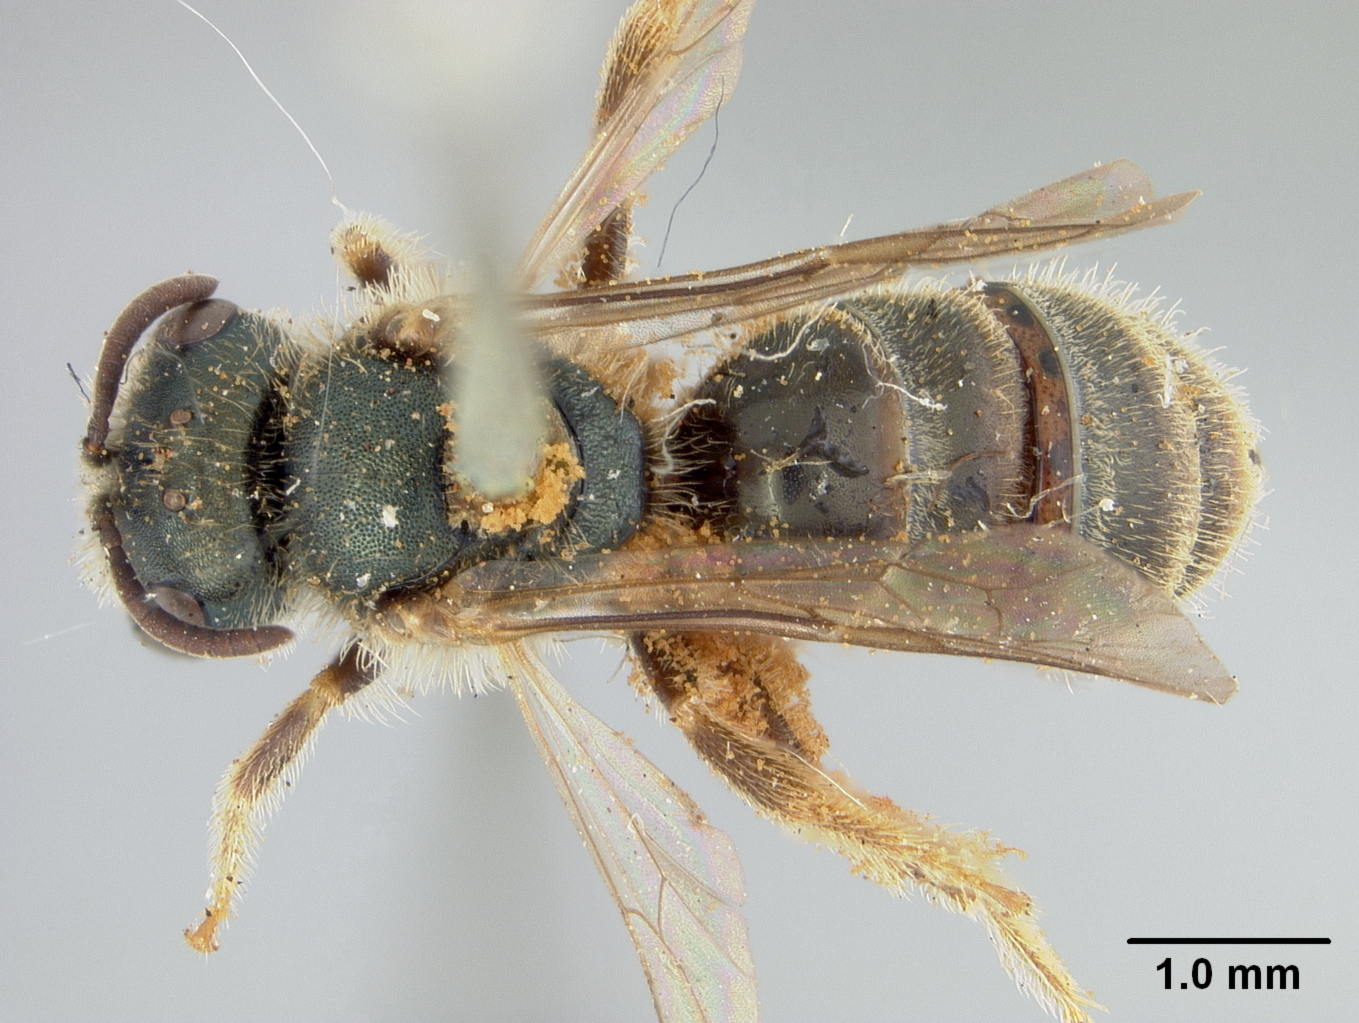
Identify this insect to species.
Halictus expertus
